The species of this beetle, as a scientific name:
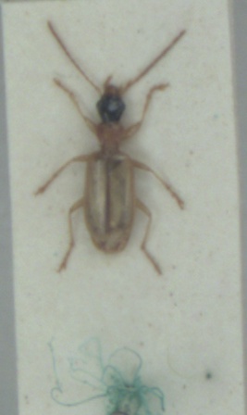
Demetrias atricapillus
